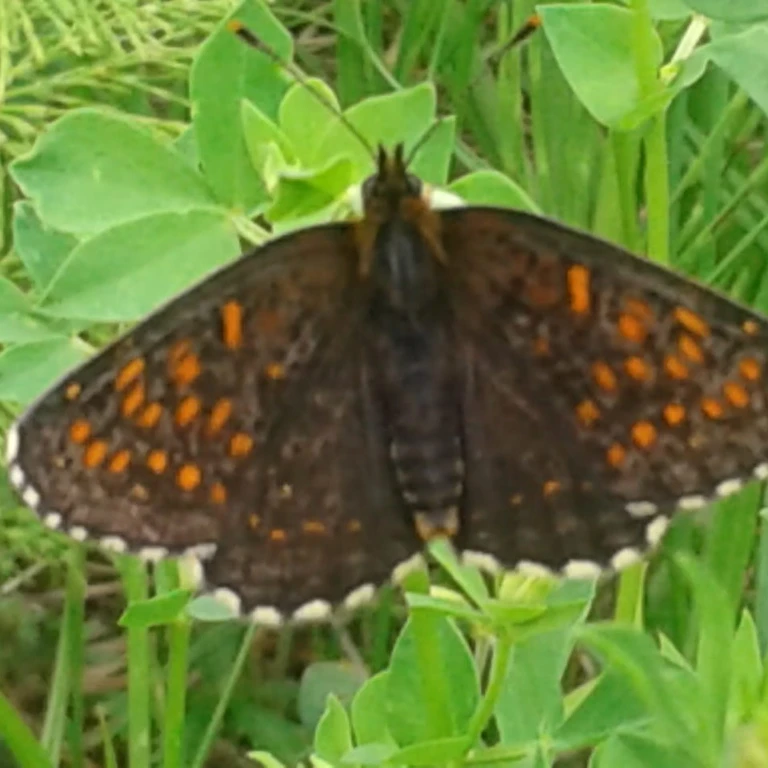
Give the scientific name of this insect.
Melitaea diamina
